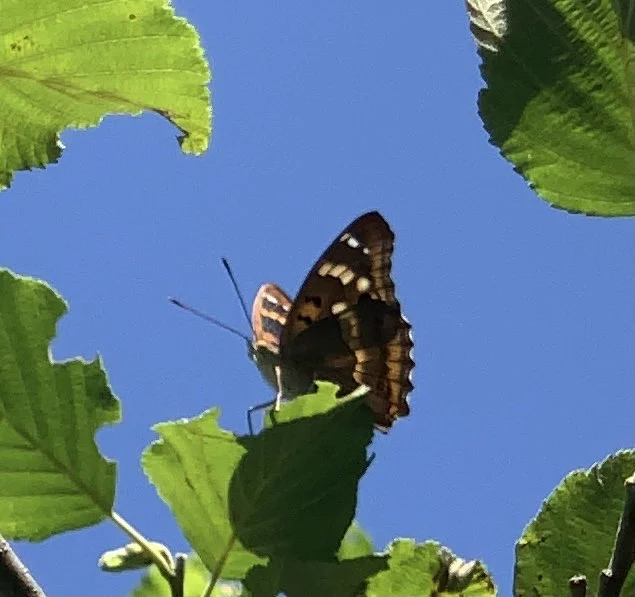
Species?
Apatura ilia
